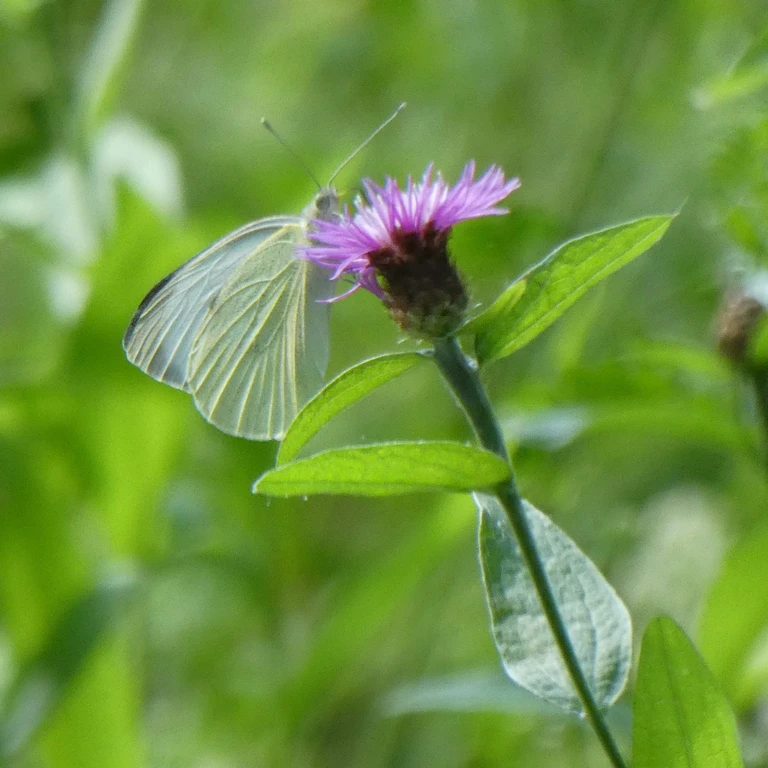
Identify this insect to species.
Pieris brassicae
